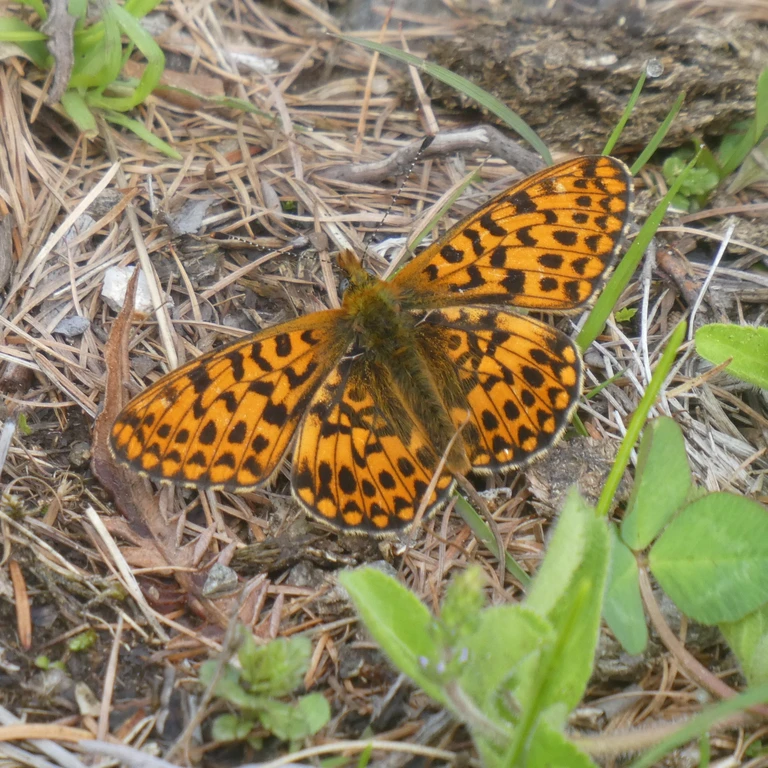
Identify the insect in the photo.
Boloria euphrosyne (also Clossiana euphrosyne)
